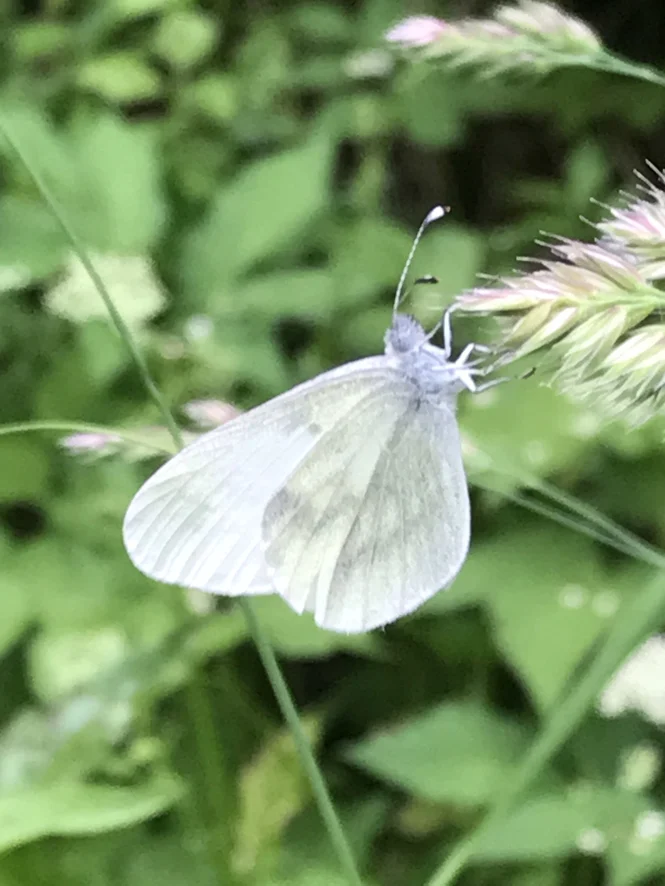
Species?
Leptidea sinapis/juvernica
